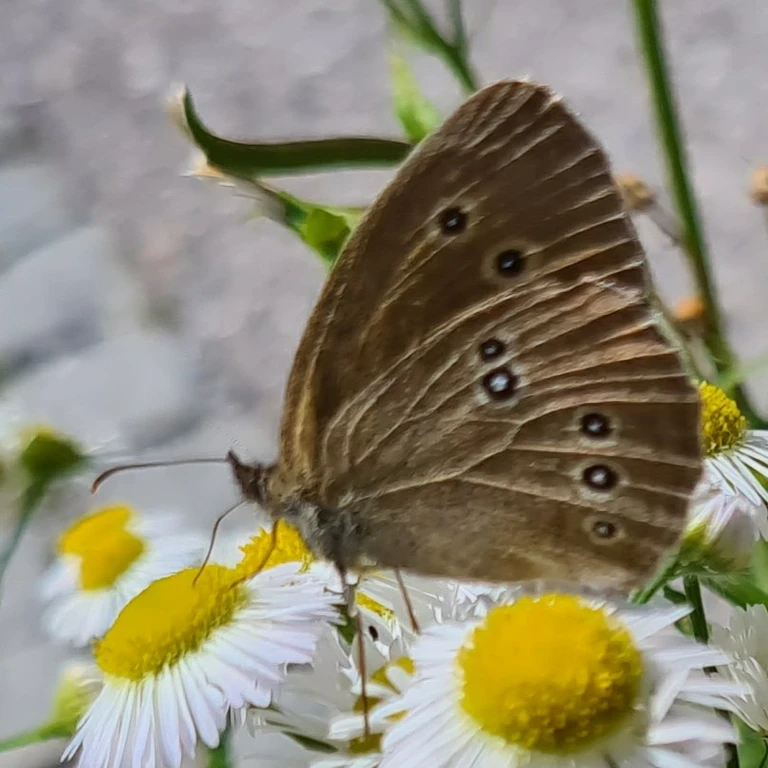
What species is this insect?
Aphantopus hyperantus
